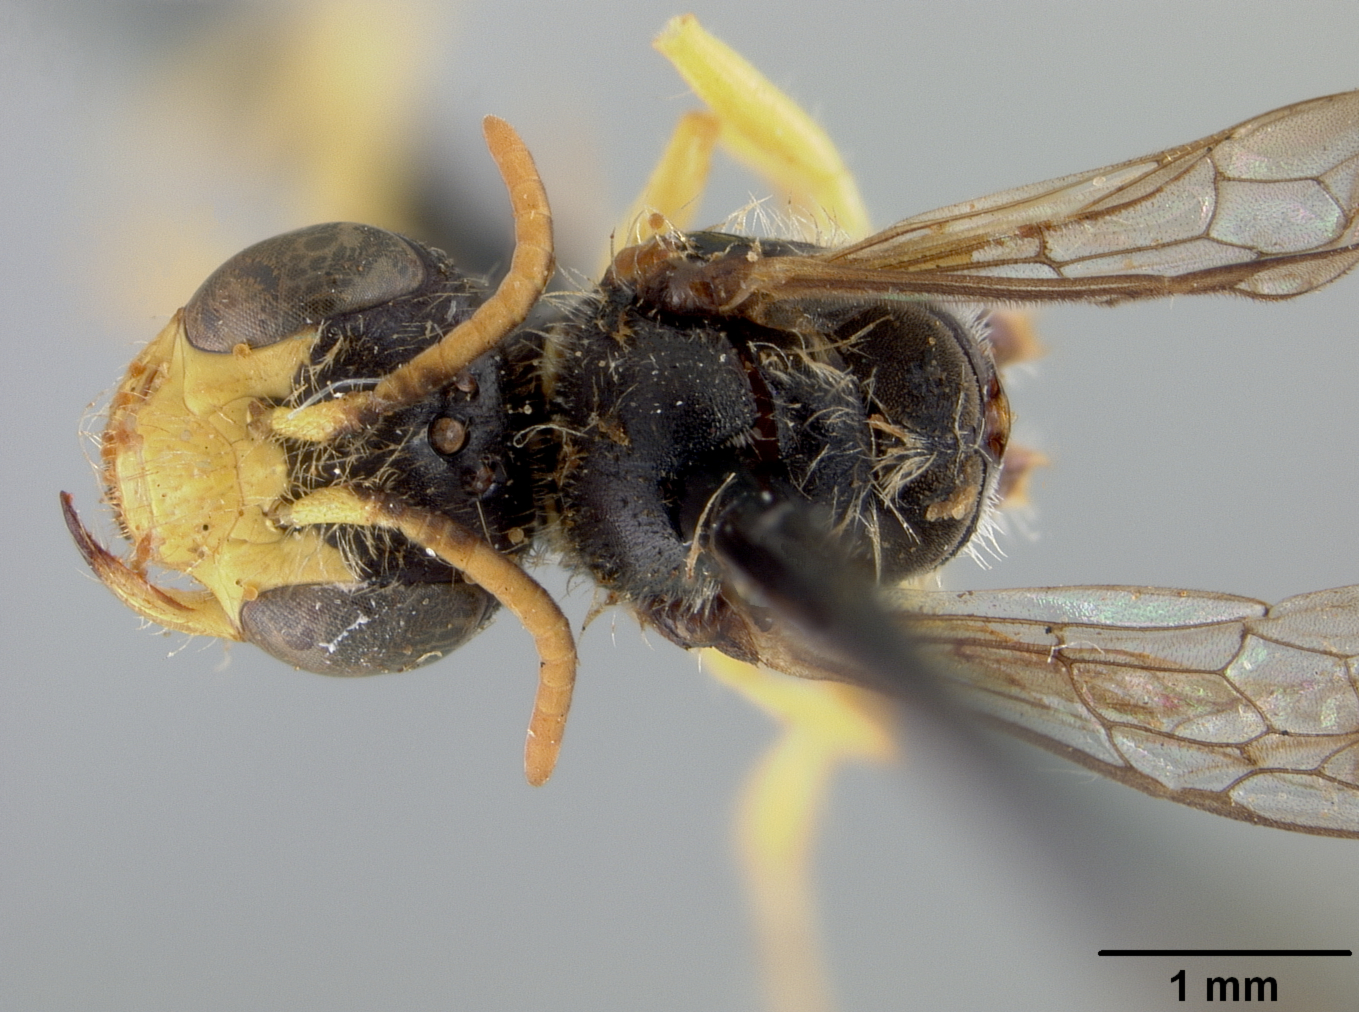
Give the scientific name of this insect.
Calliopsis sonora
